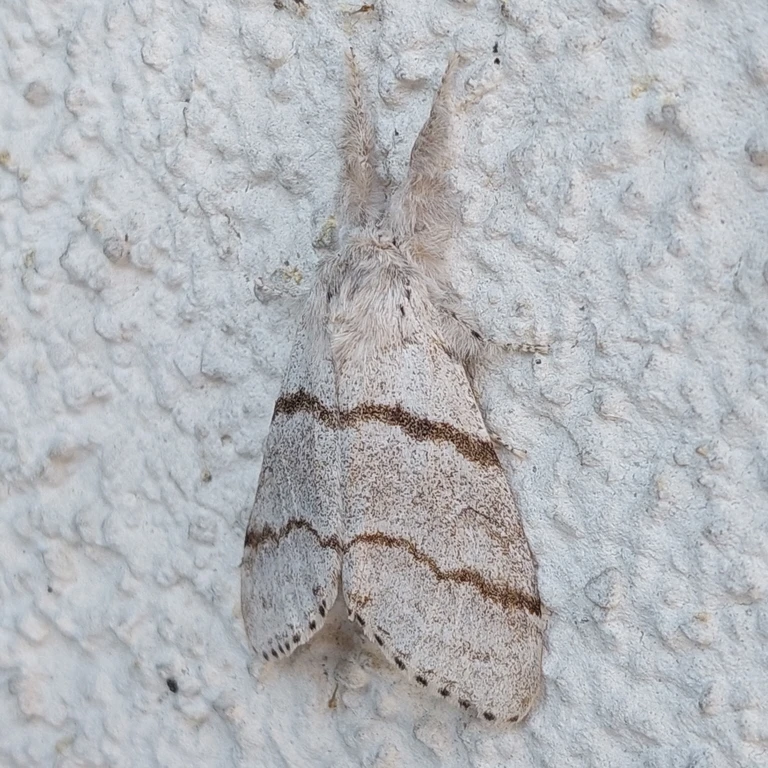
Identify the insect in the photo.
Calliteara pudibunda
